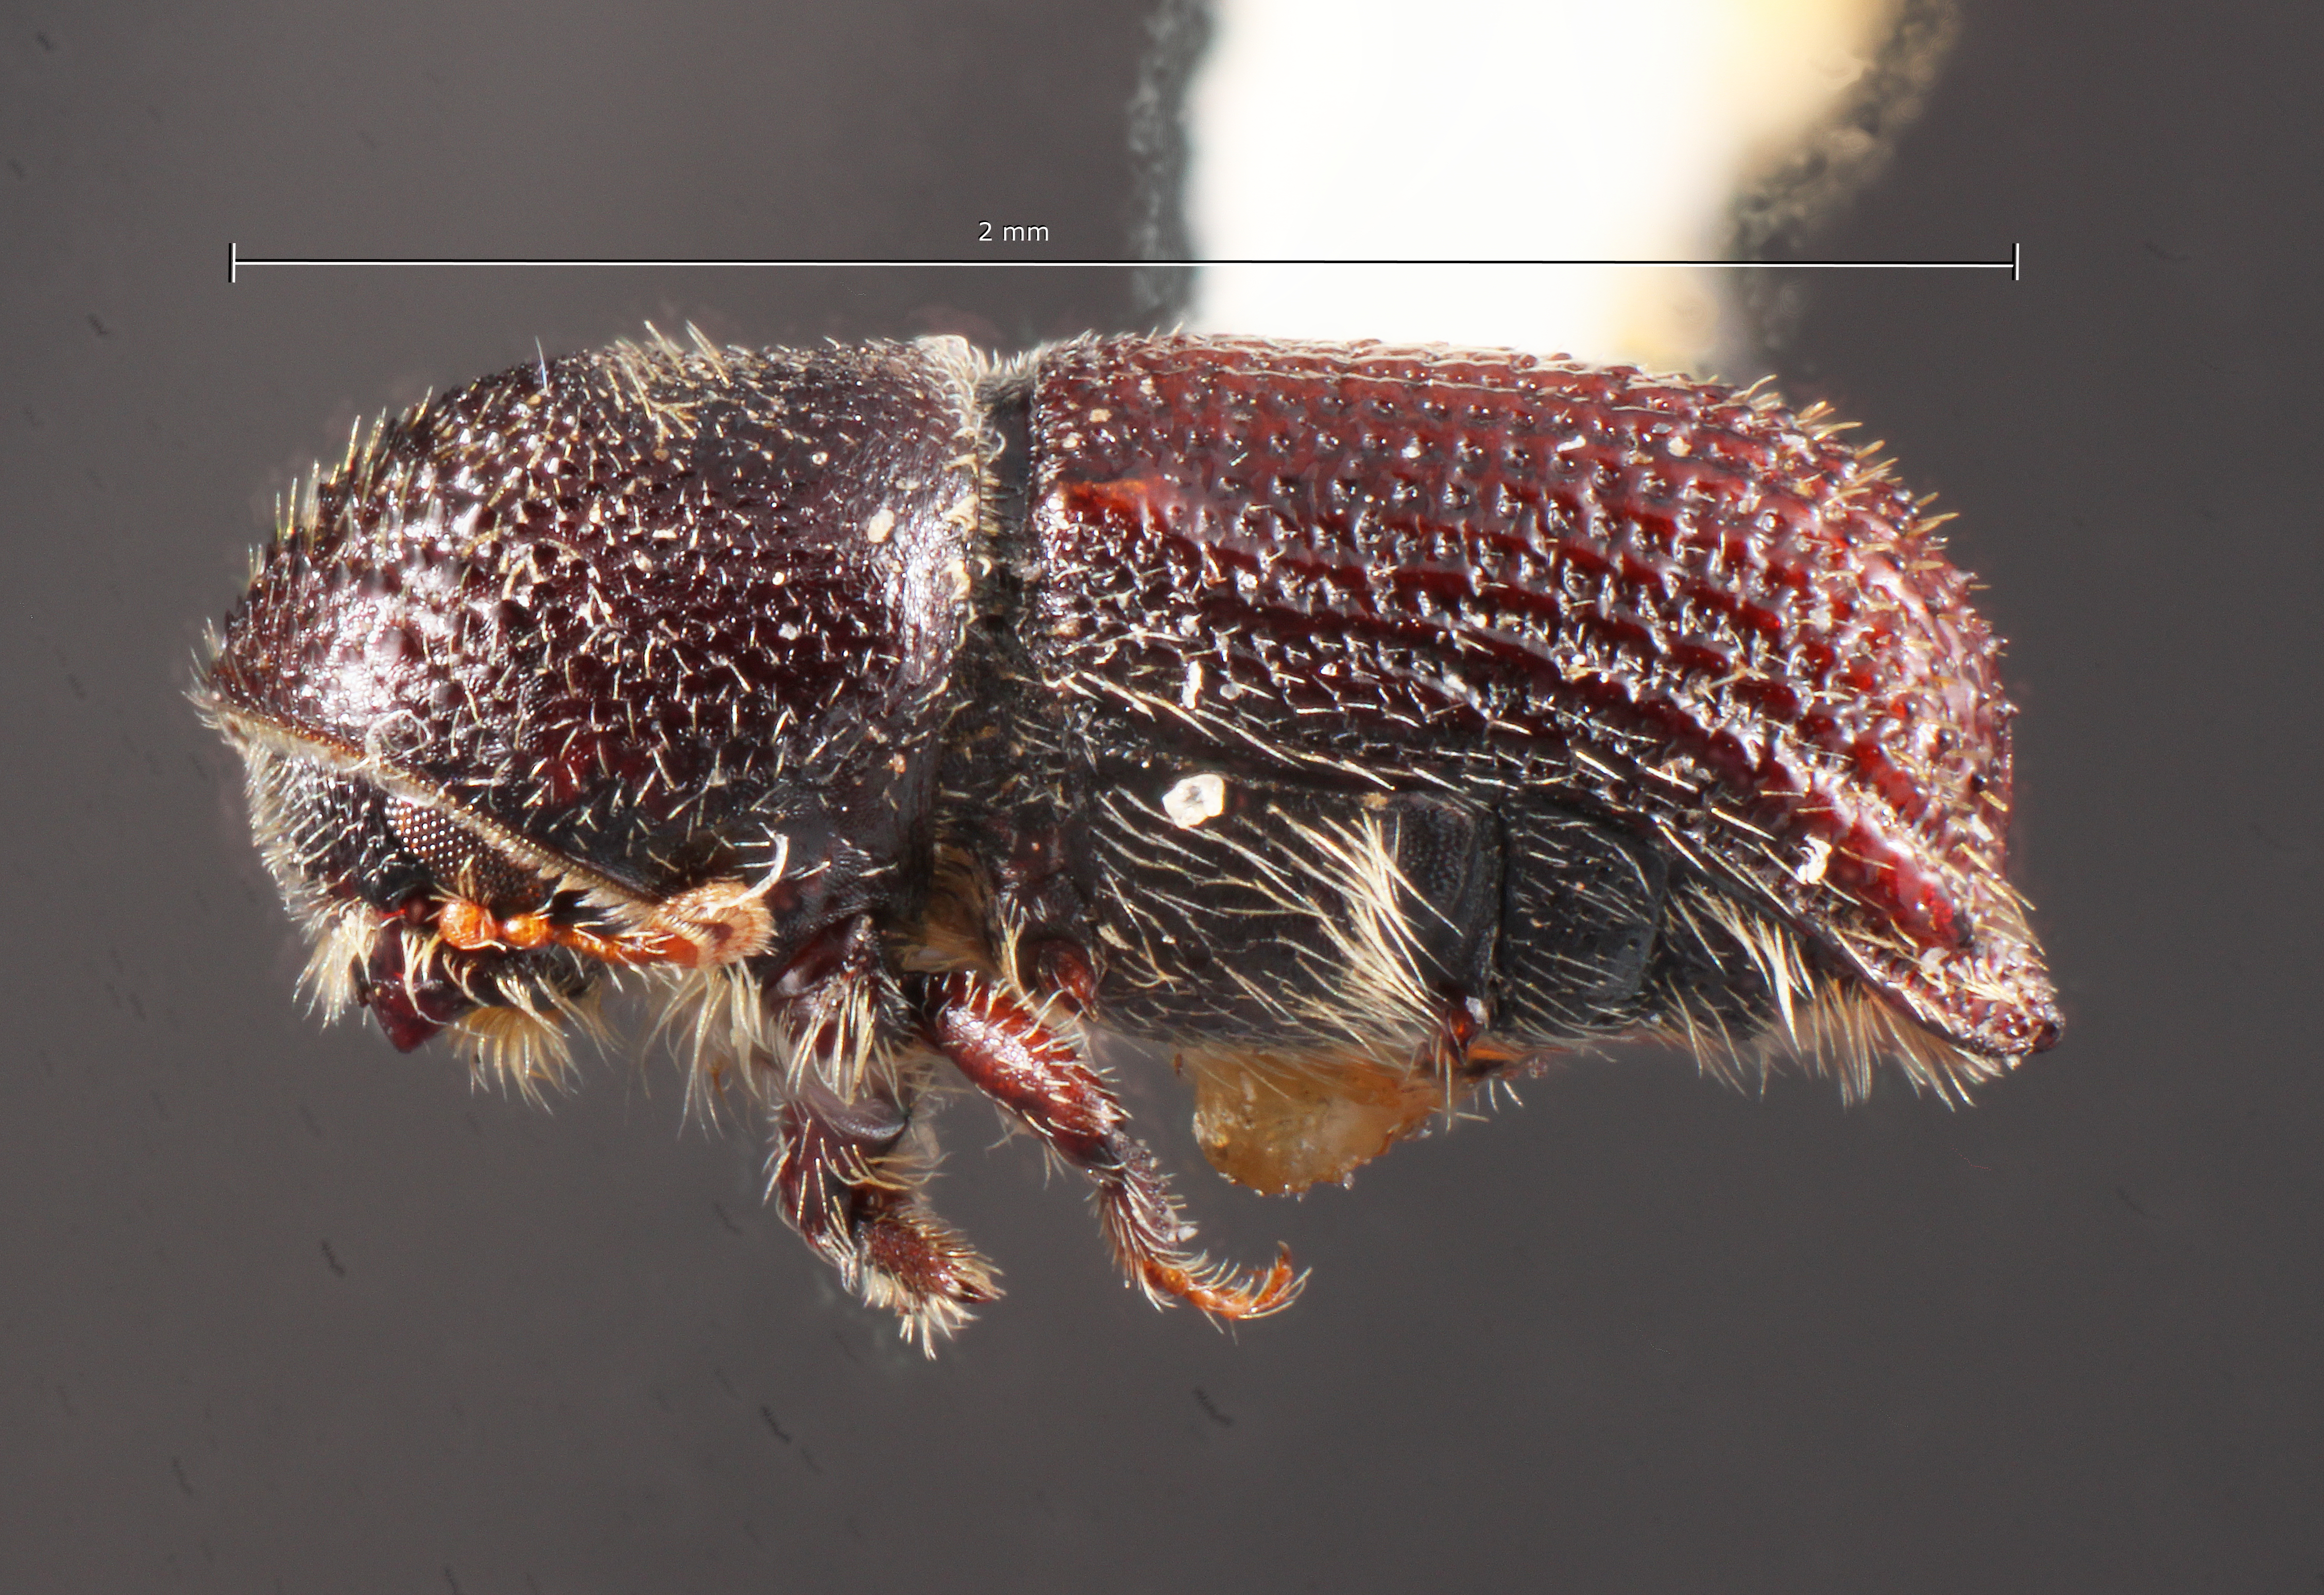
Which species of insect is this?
Hylocurus schwarzi
